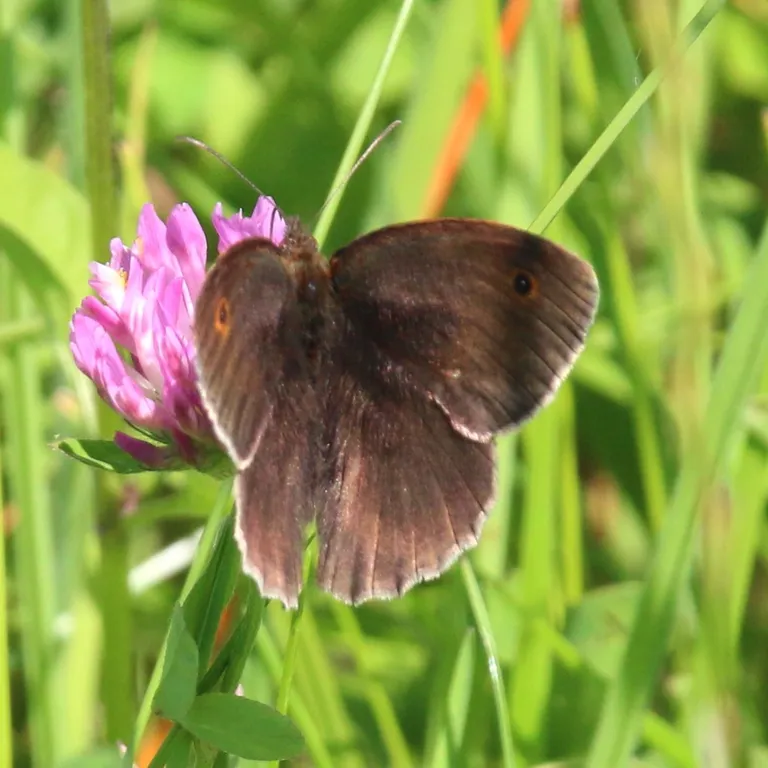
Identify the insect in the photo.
Maniola jurtina
